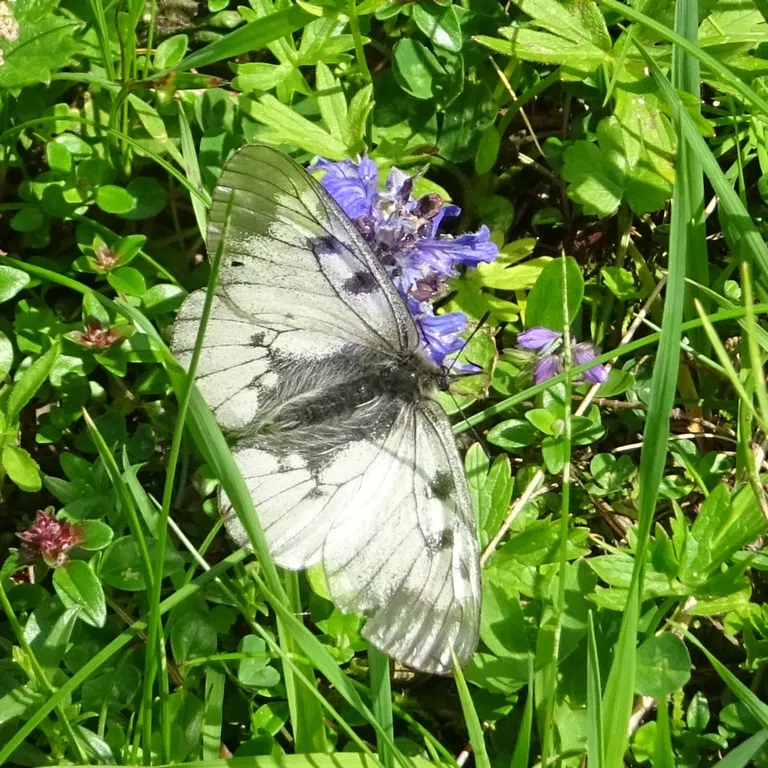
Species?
Parnassius mnemosyne
